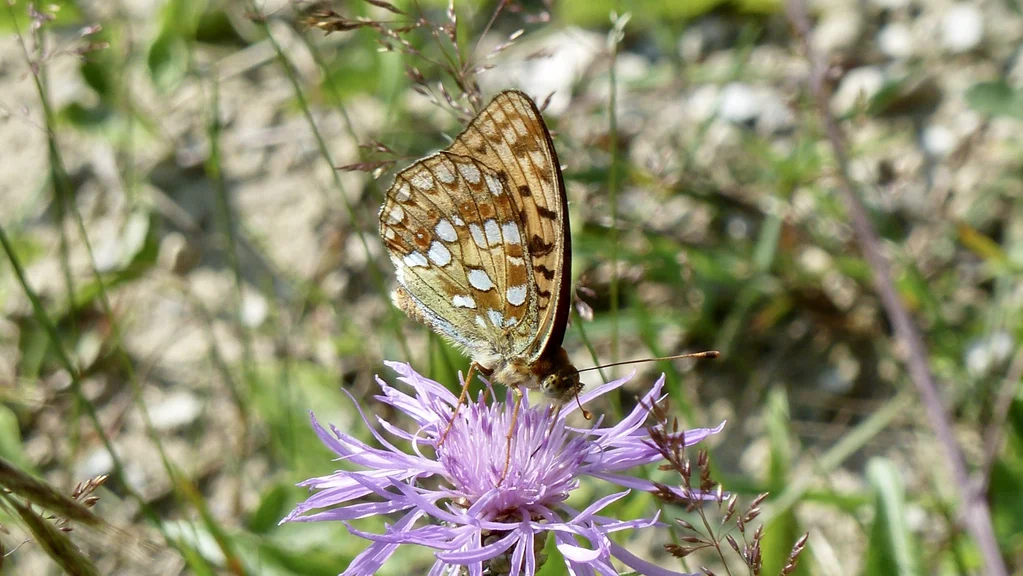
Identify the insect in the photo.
Fabriciana adippe
